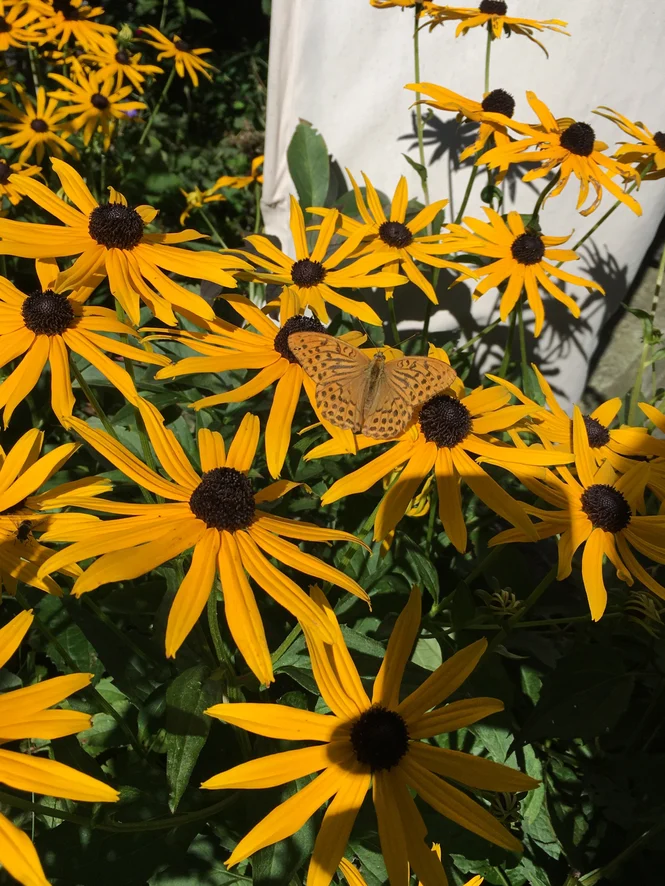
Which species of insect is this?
Argynnis paphia
